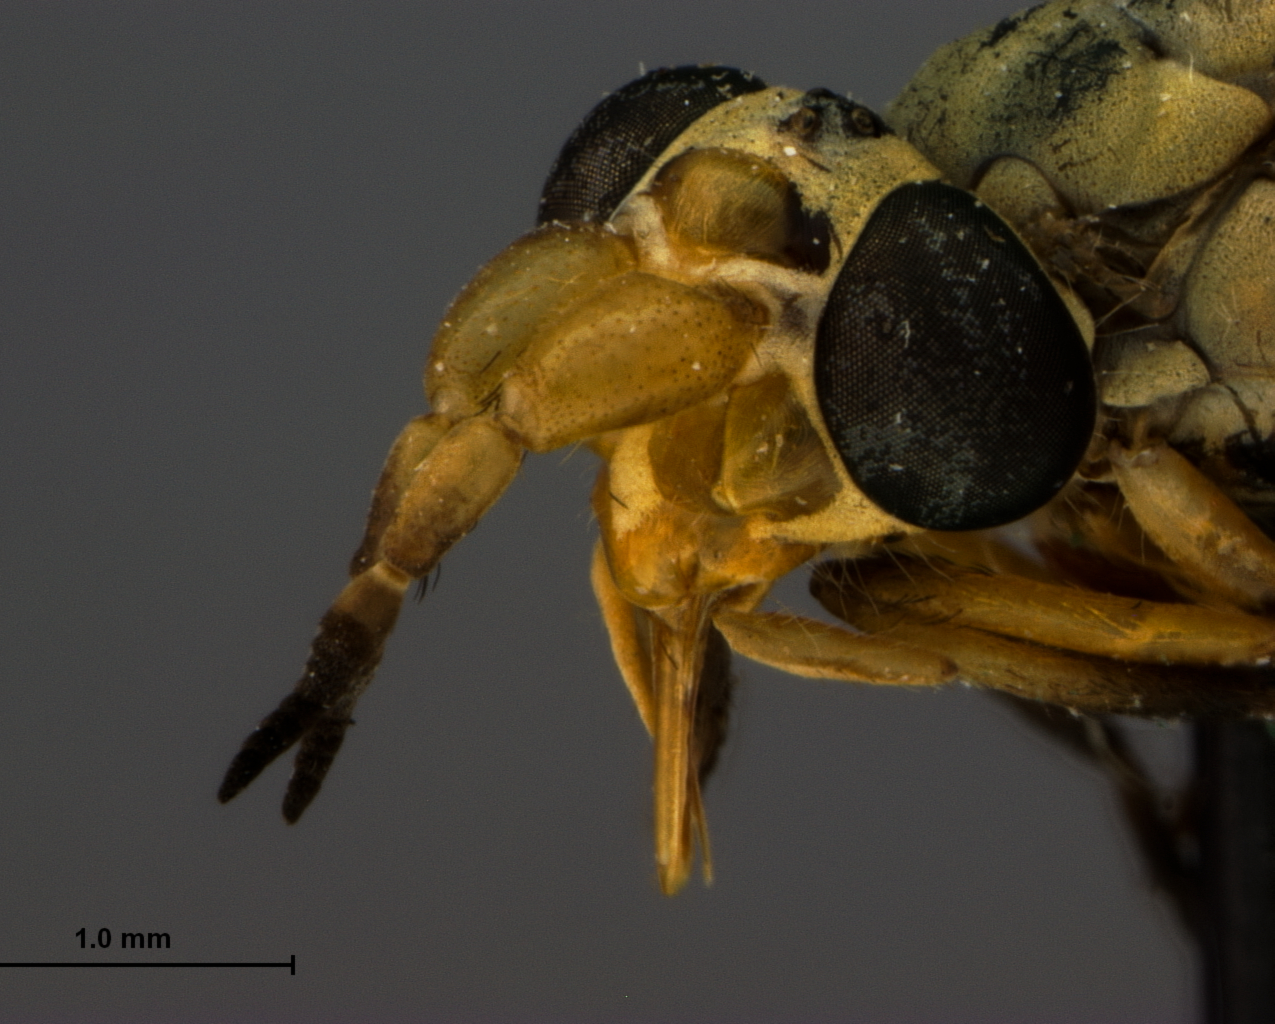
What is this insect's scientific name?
Chrysops dilatus (also Chrysops pachycerus)
